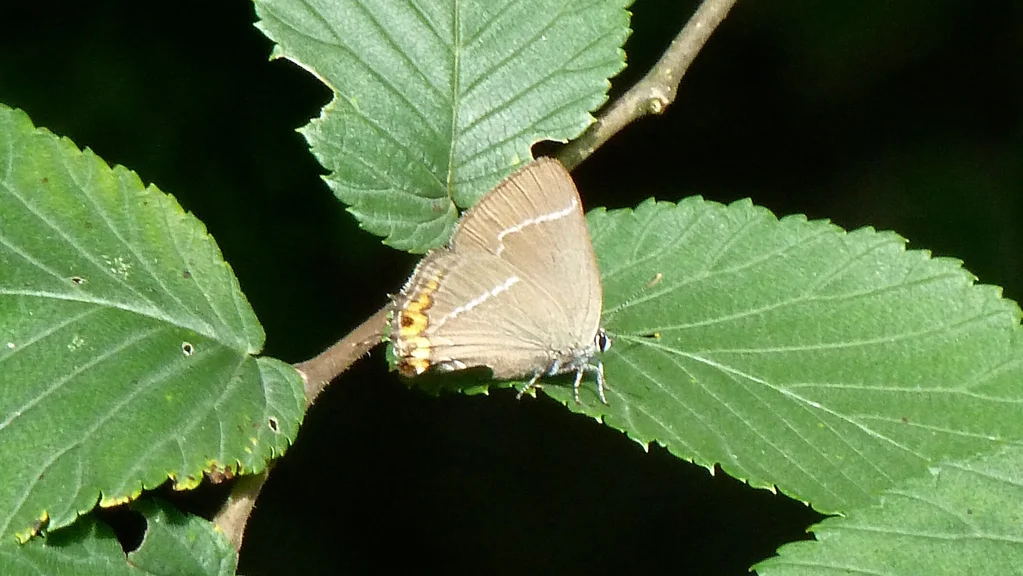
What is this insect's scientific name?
Satyrium w-album
